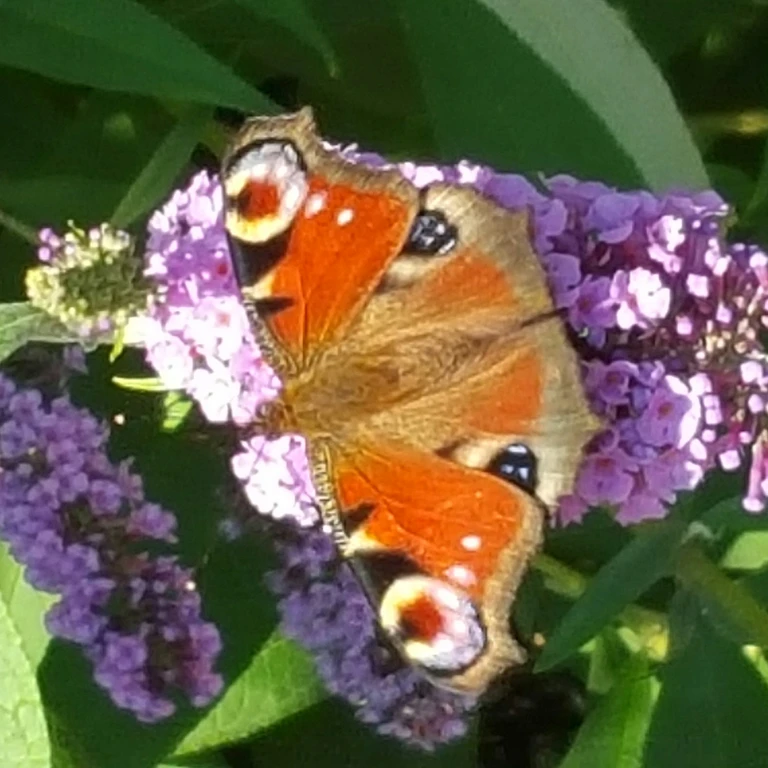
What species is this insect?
Aglais io
